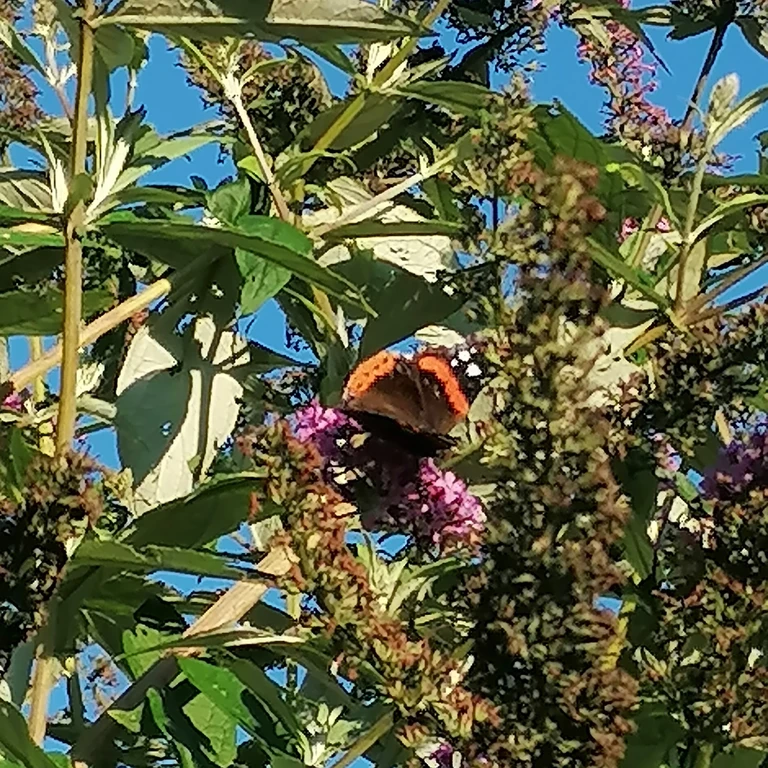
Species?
Vanessa atalanta
